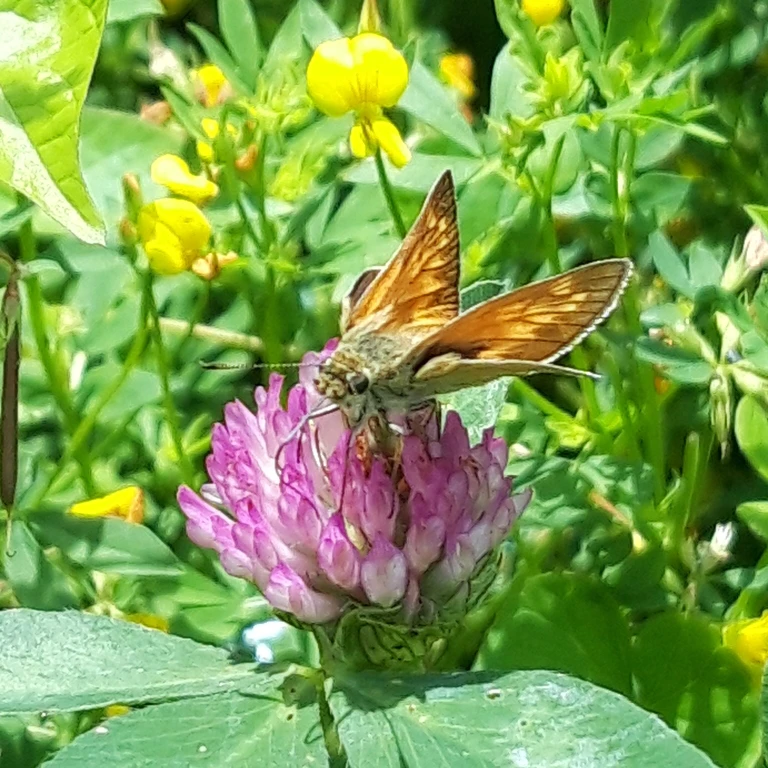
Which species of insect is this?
Ochlodes sylvanus (also Ochlodes venata)
